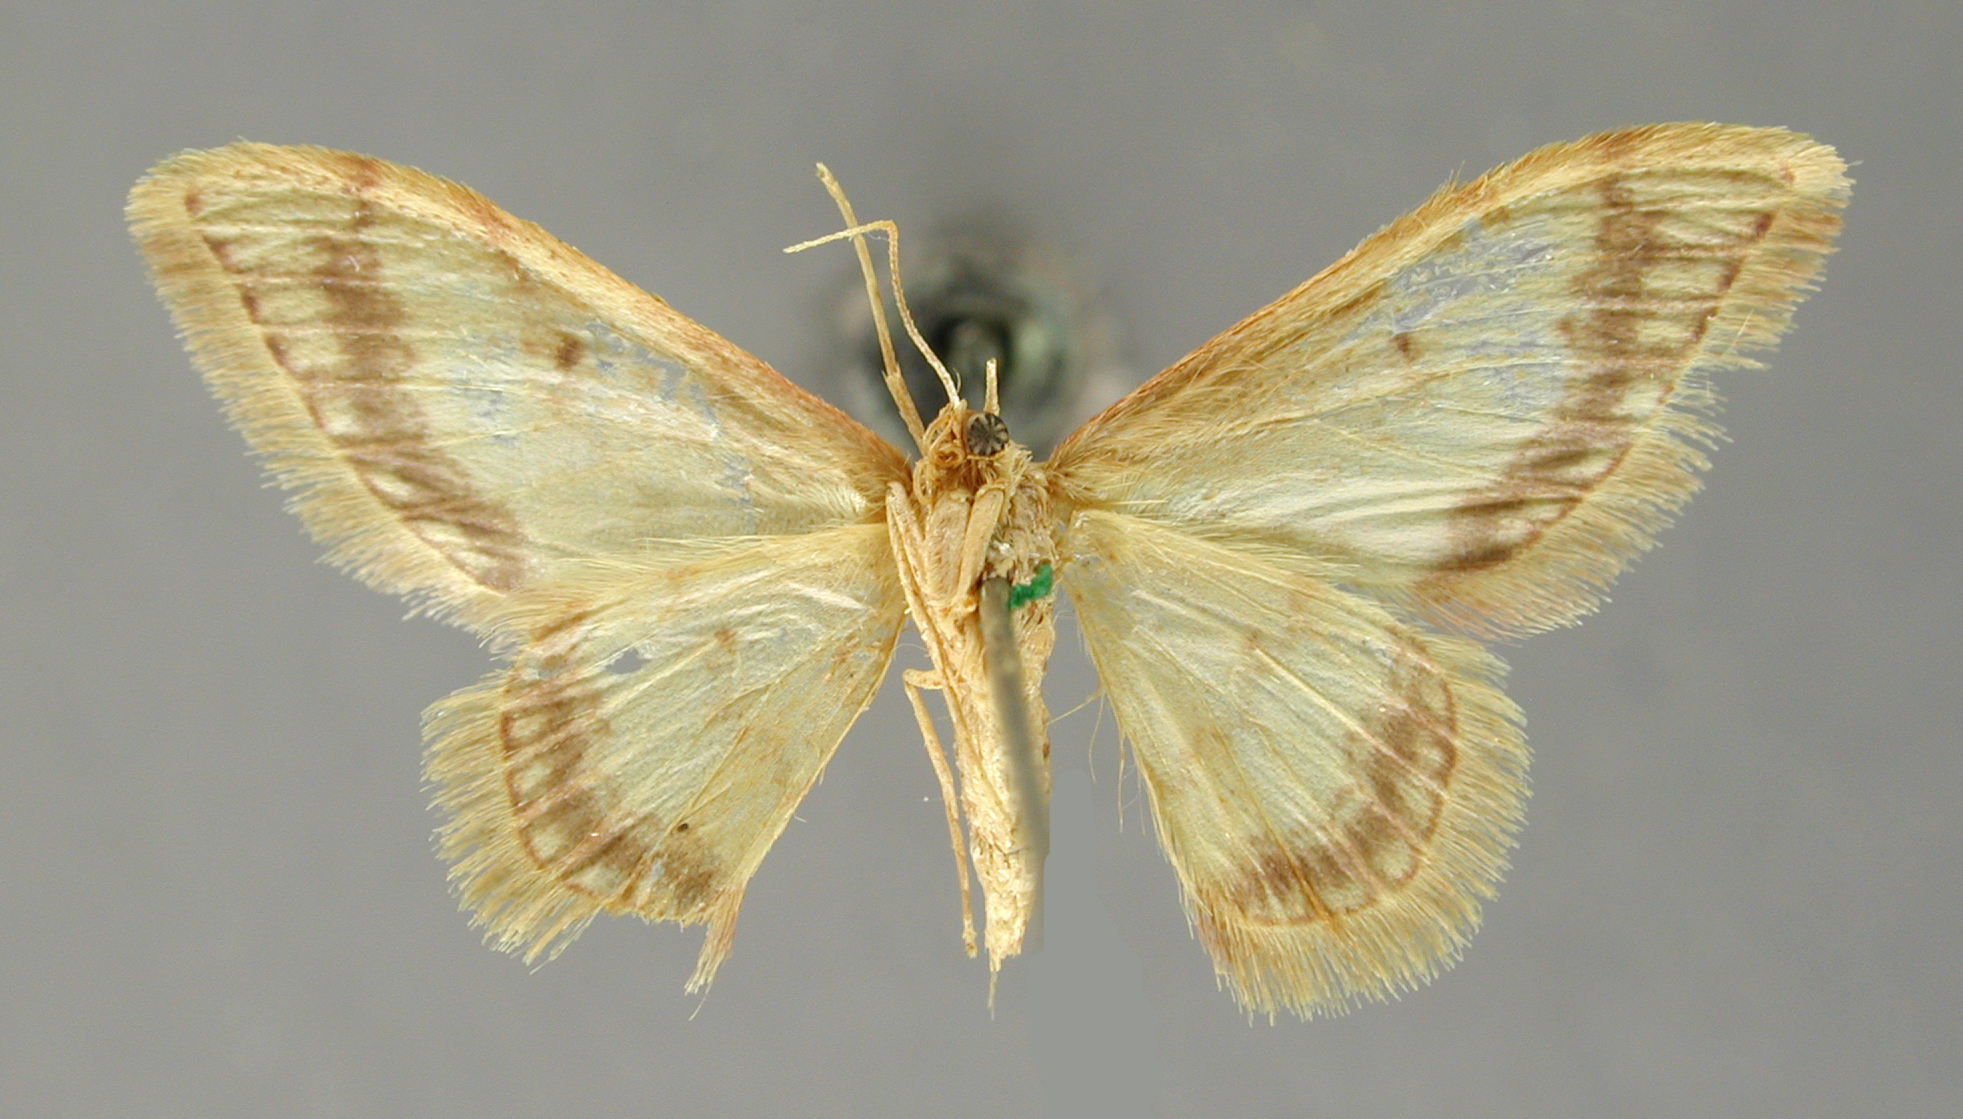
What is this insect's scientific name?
Ptychopoda iridaria
